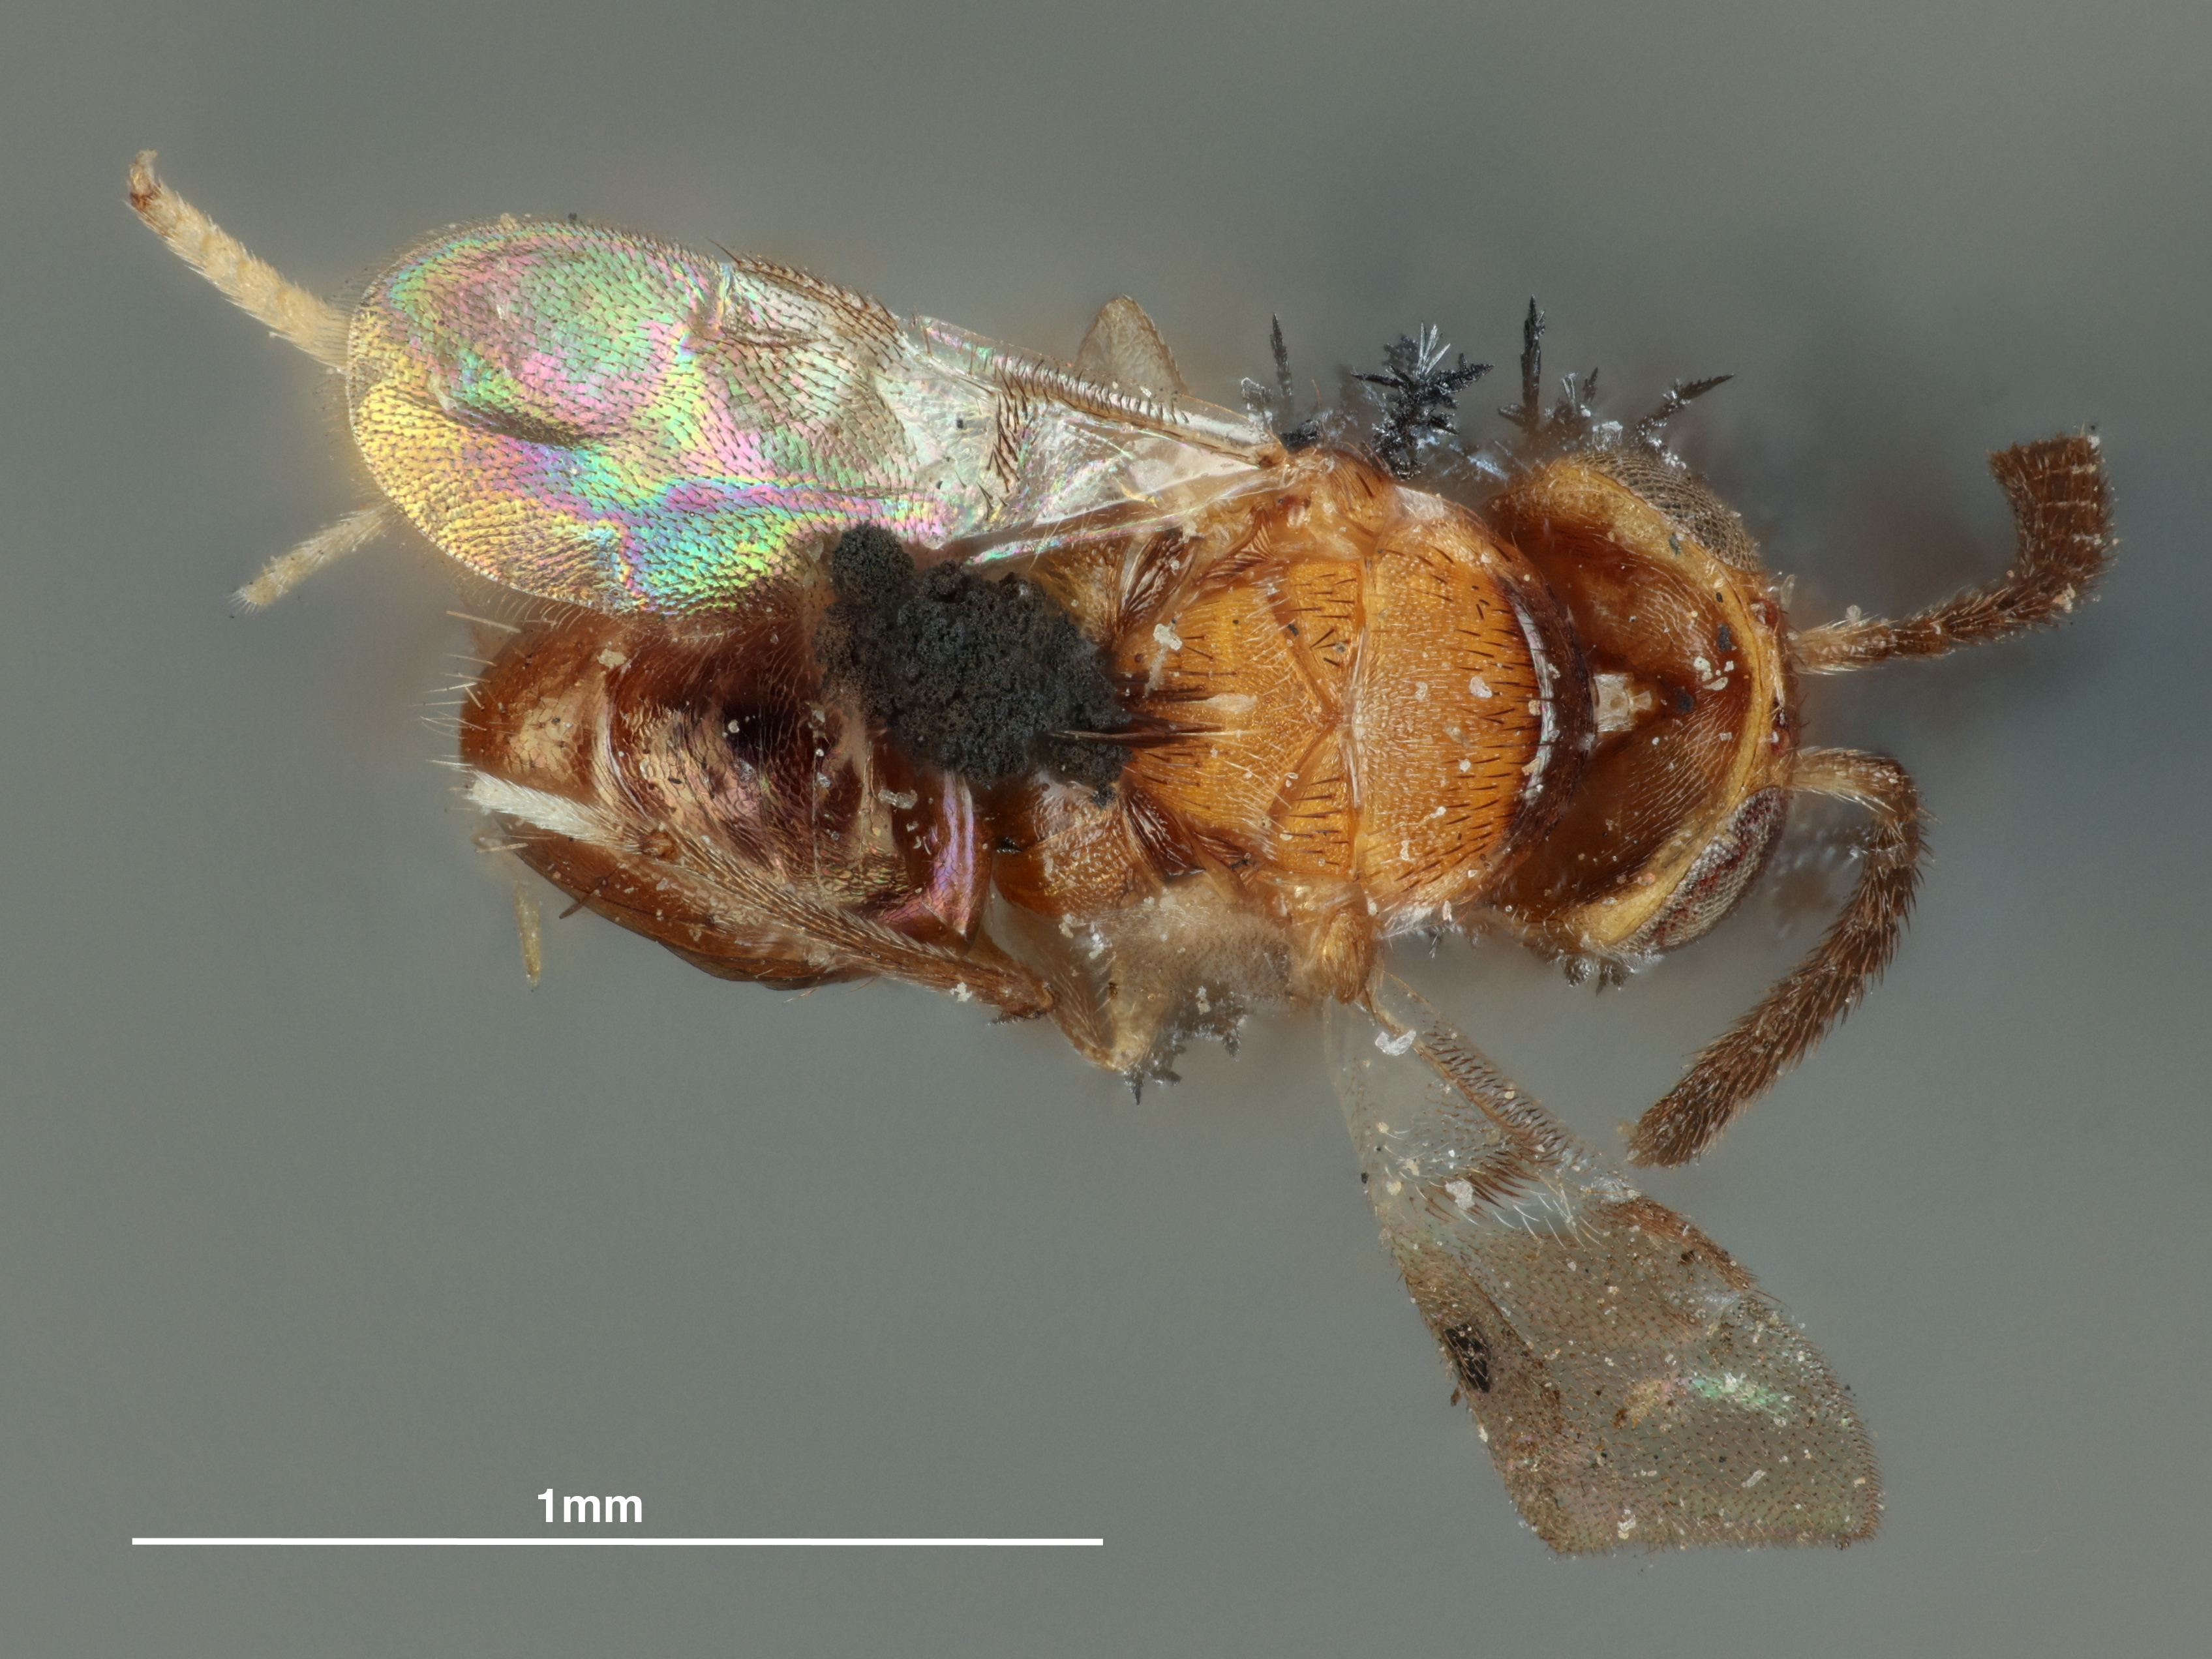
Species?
Comys bicolor
